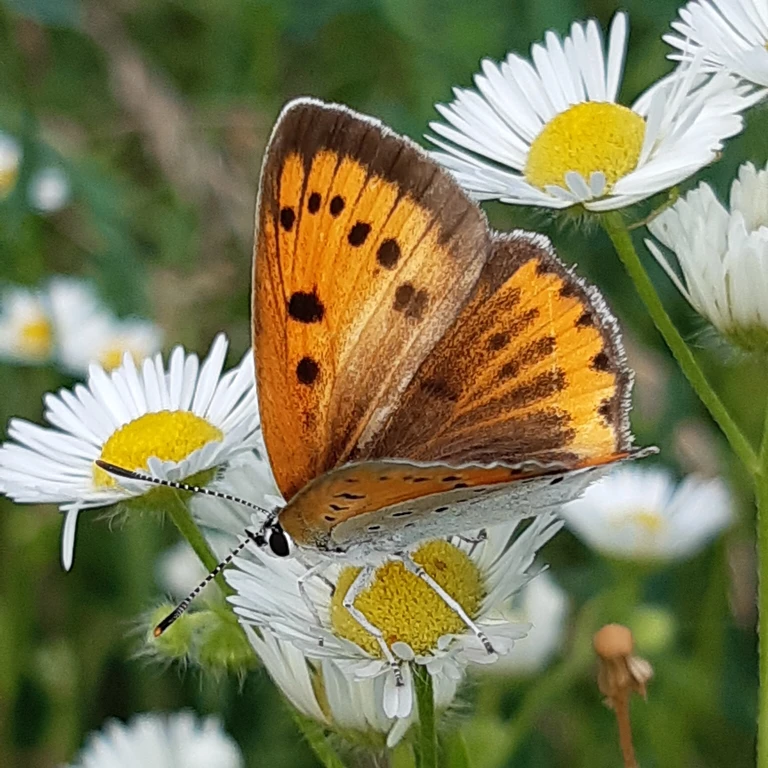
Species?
Lycaena dispar
